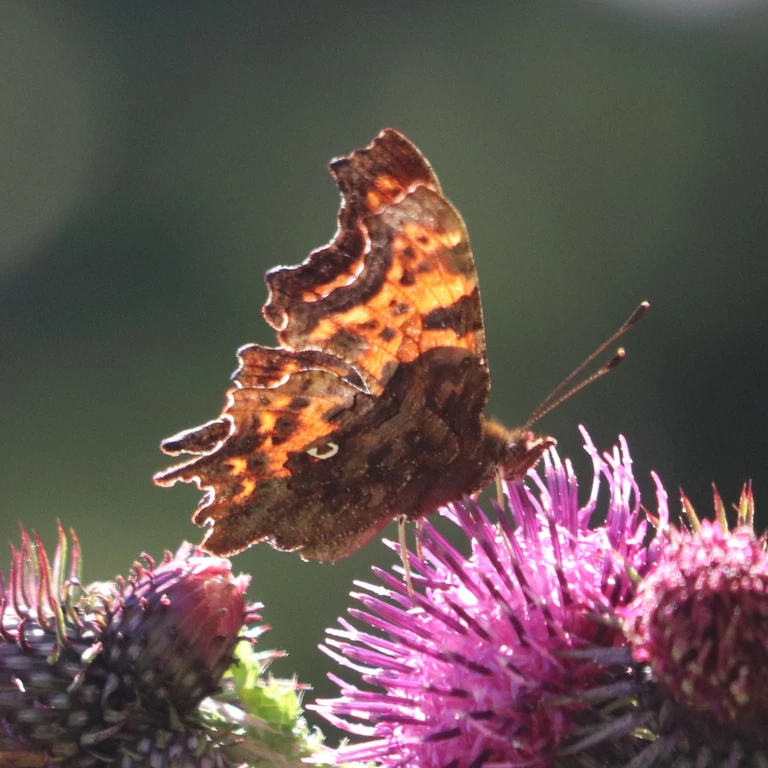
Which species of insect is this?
Polygonia c-album
